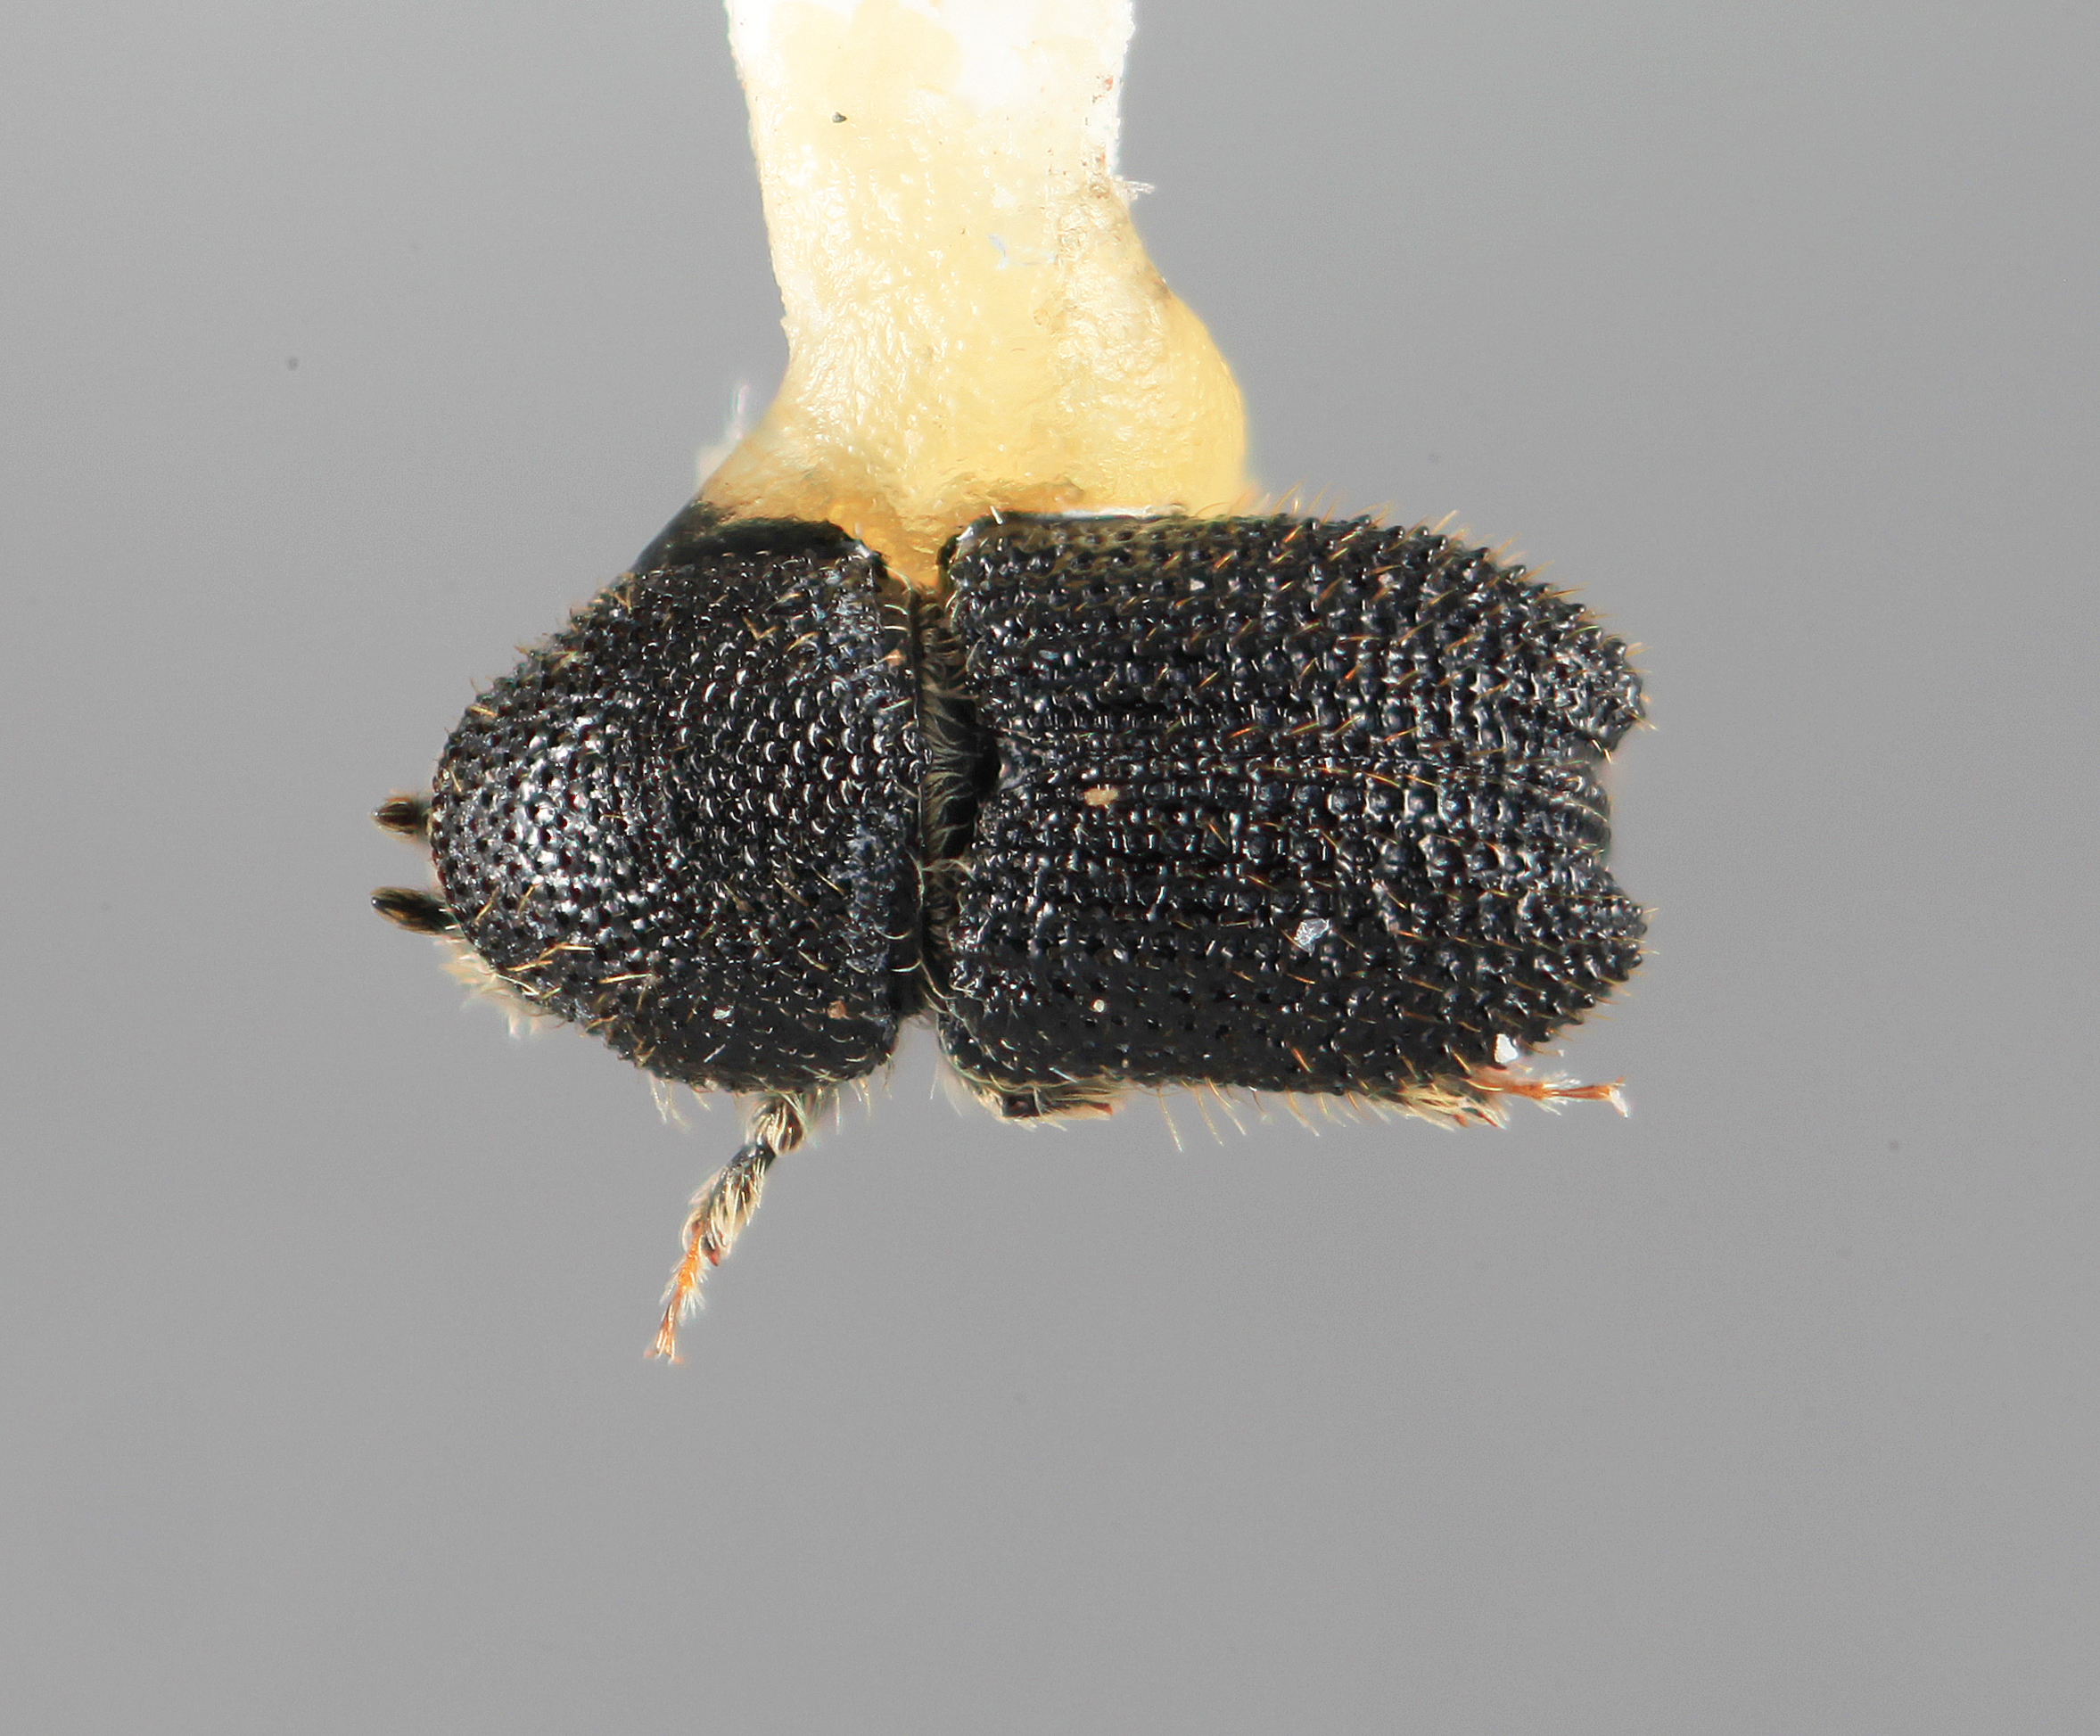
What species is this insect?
Cactopinus mexicanus
